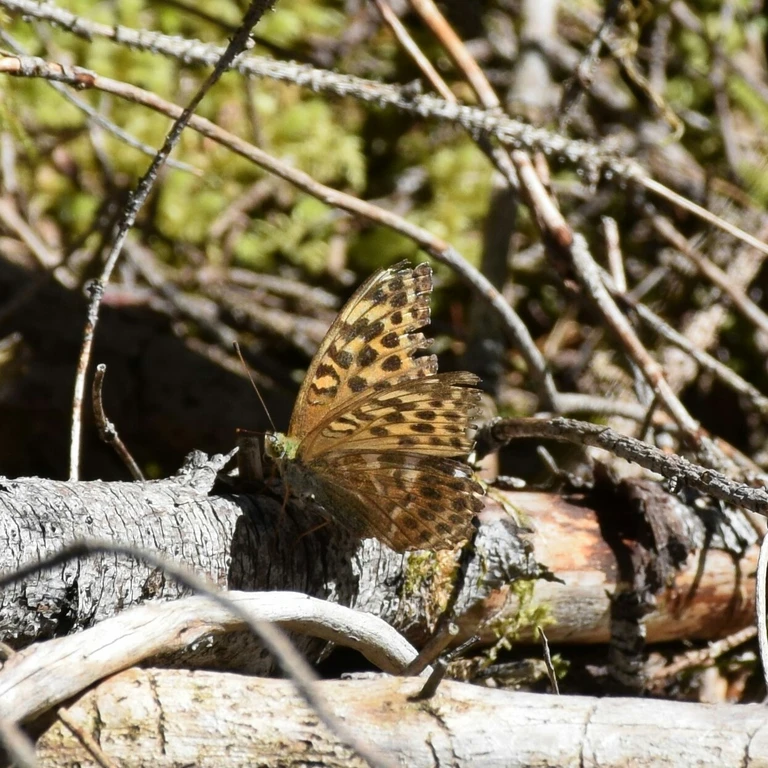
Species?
Argynnis paphia
